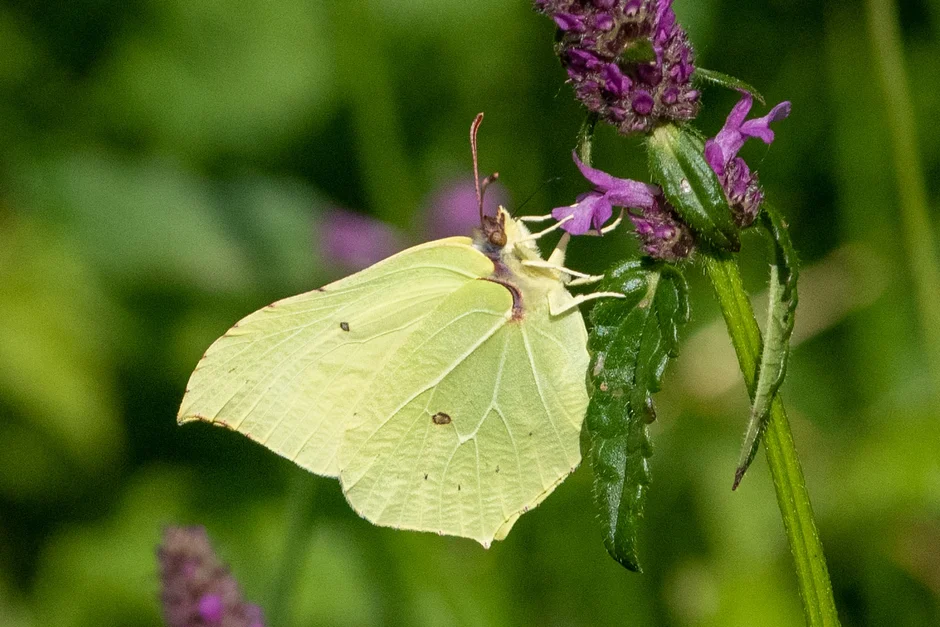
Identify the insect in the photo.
Gonepteryx rhamni
